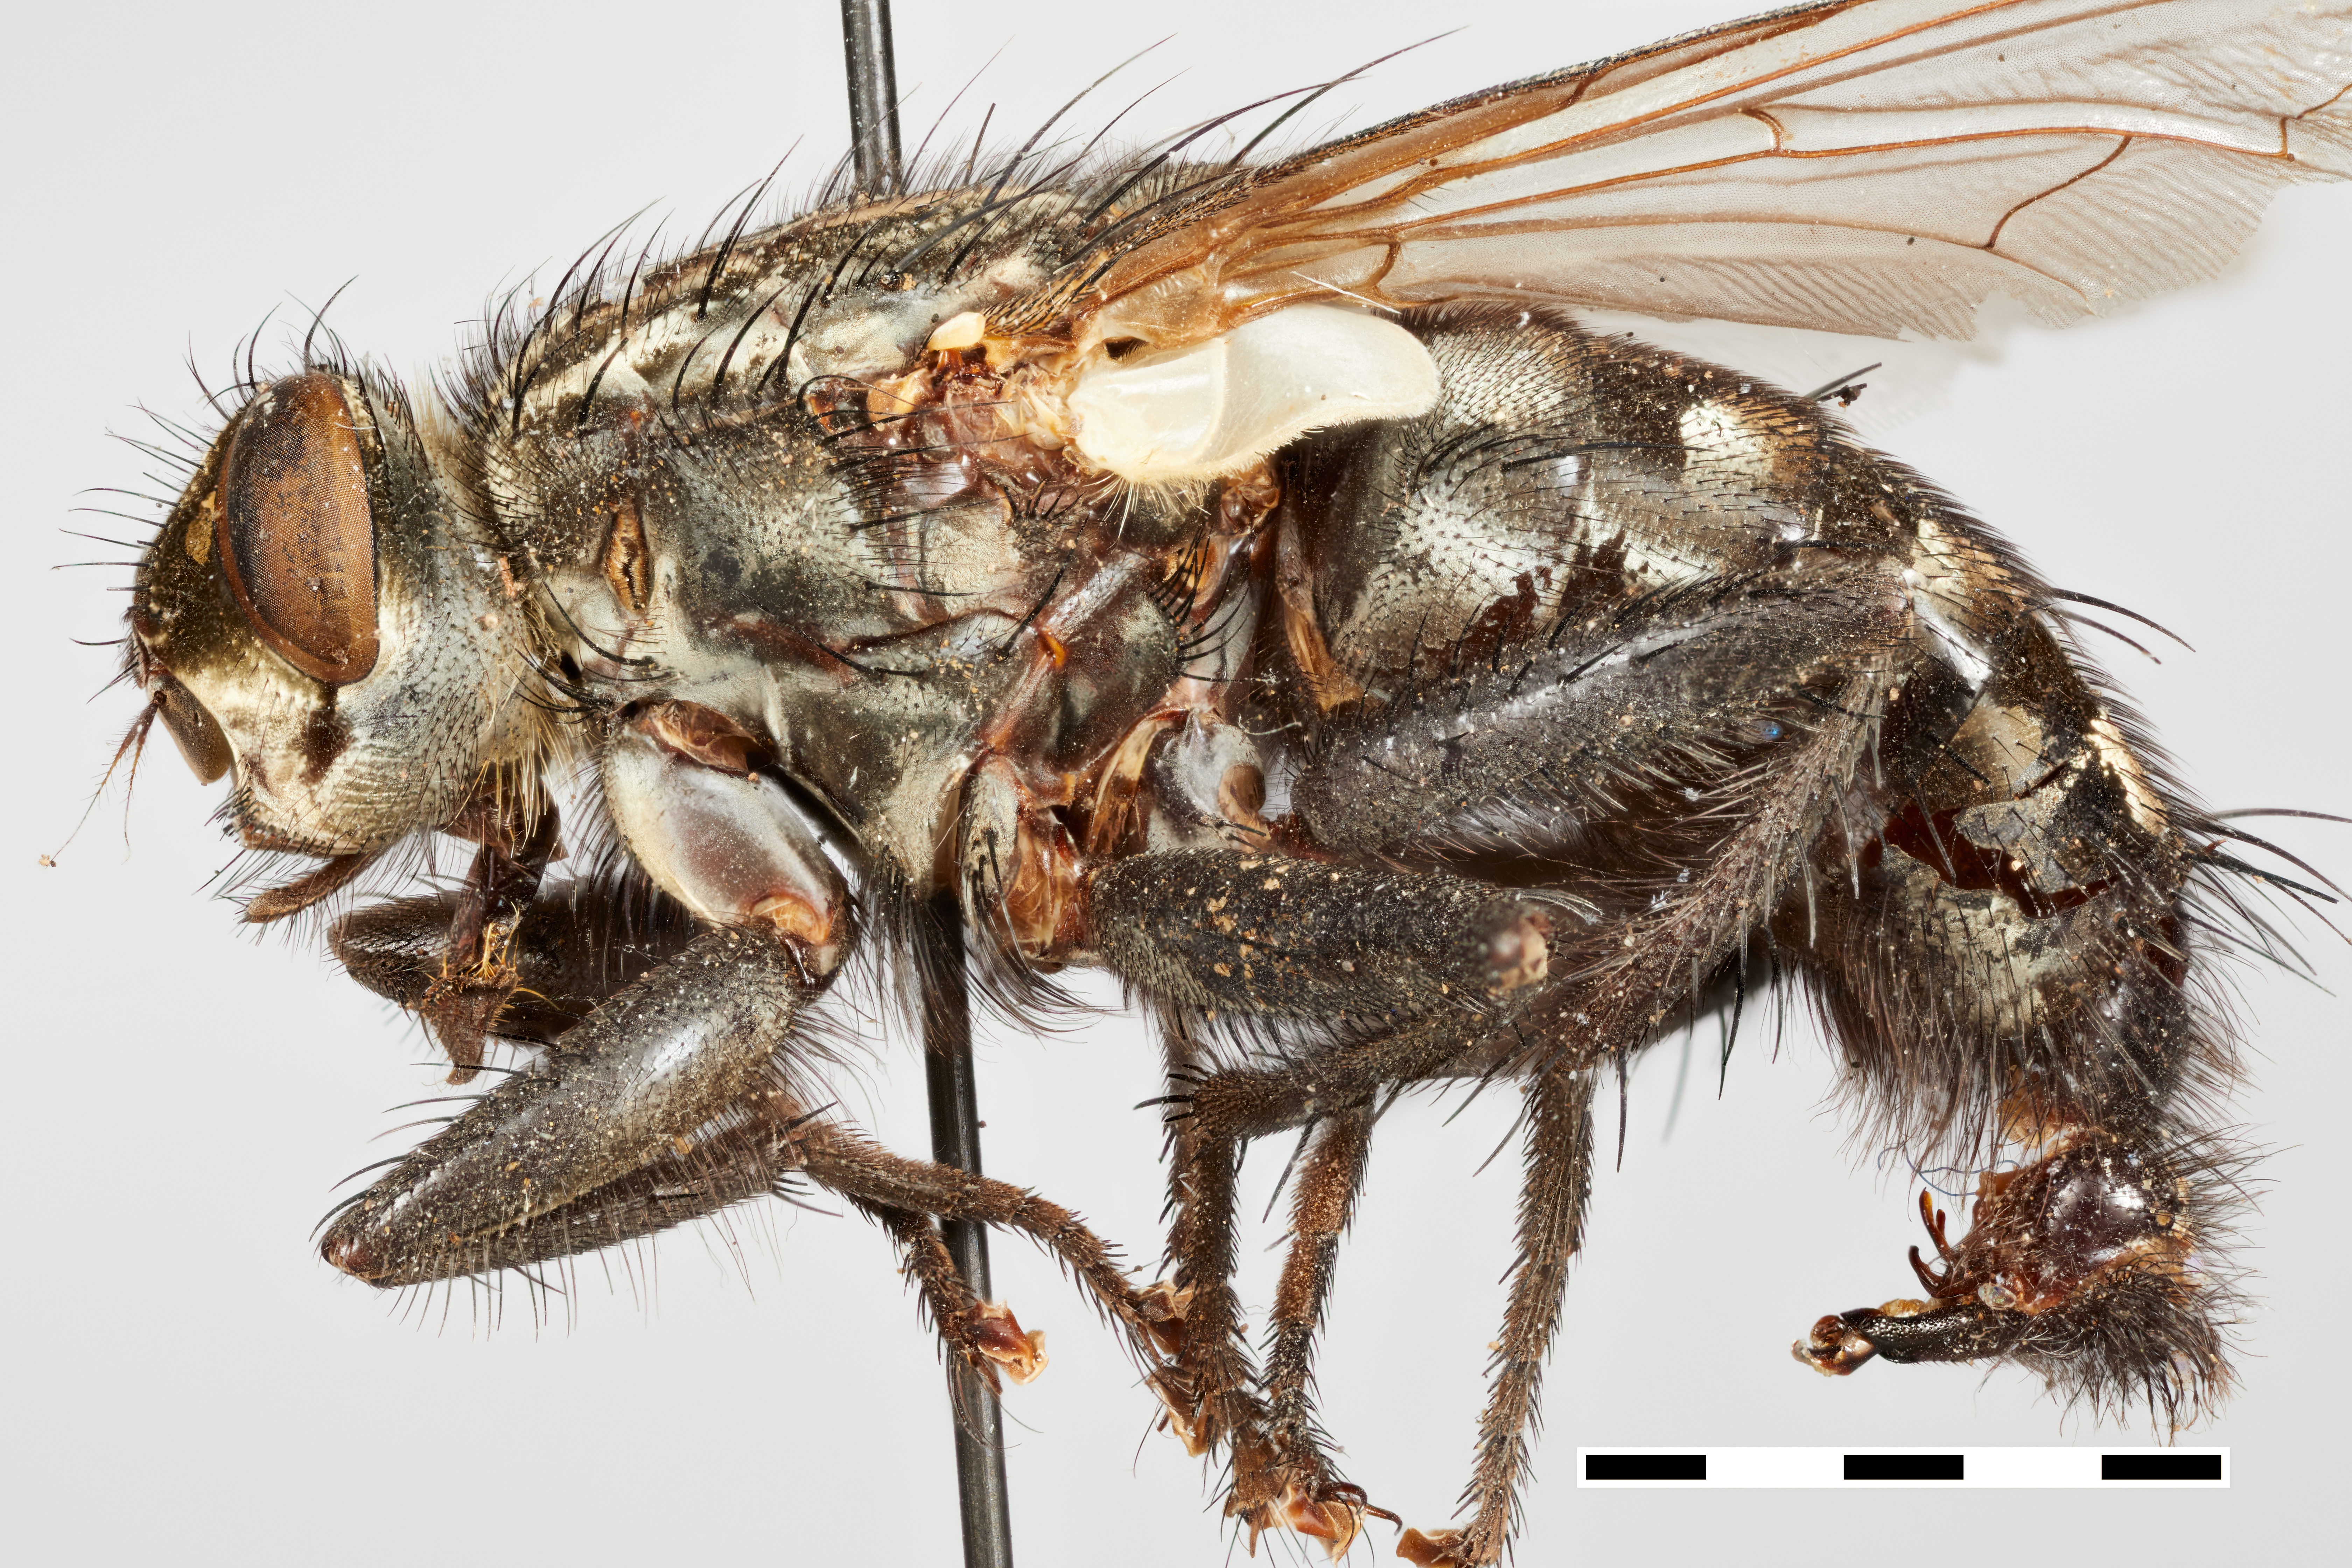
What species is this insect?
Sarcophaga subvicina
